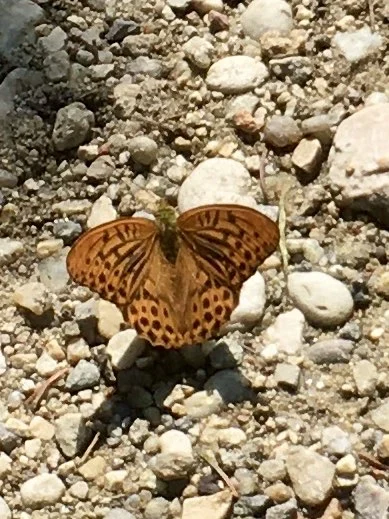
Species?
Argynnis paphia
